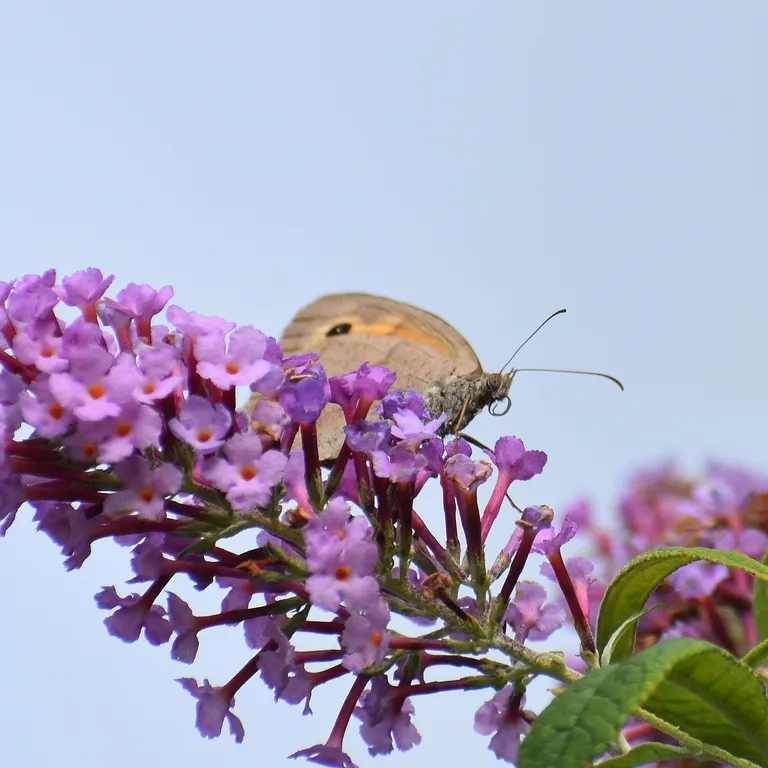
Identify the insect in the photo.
Maniola jurtina
